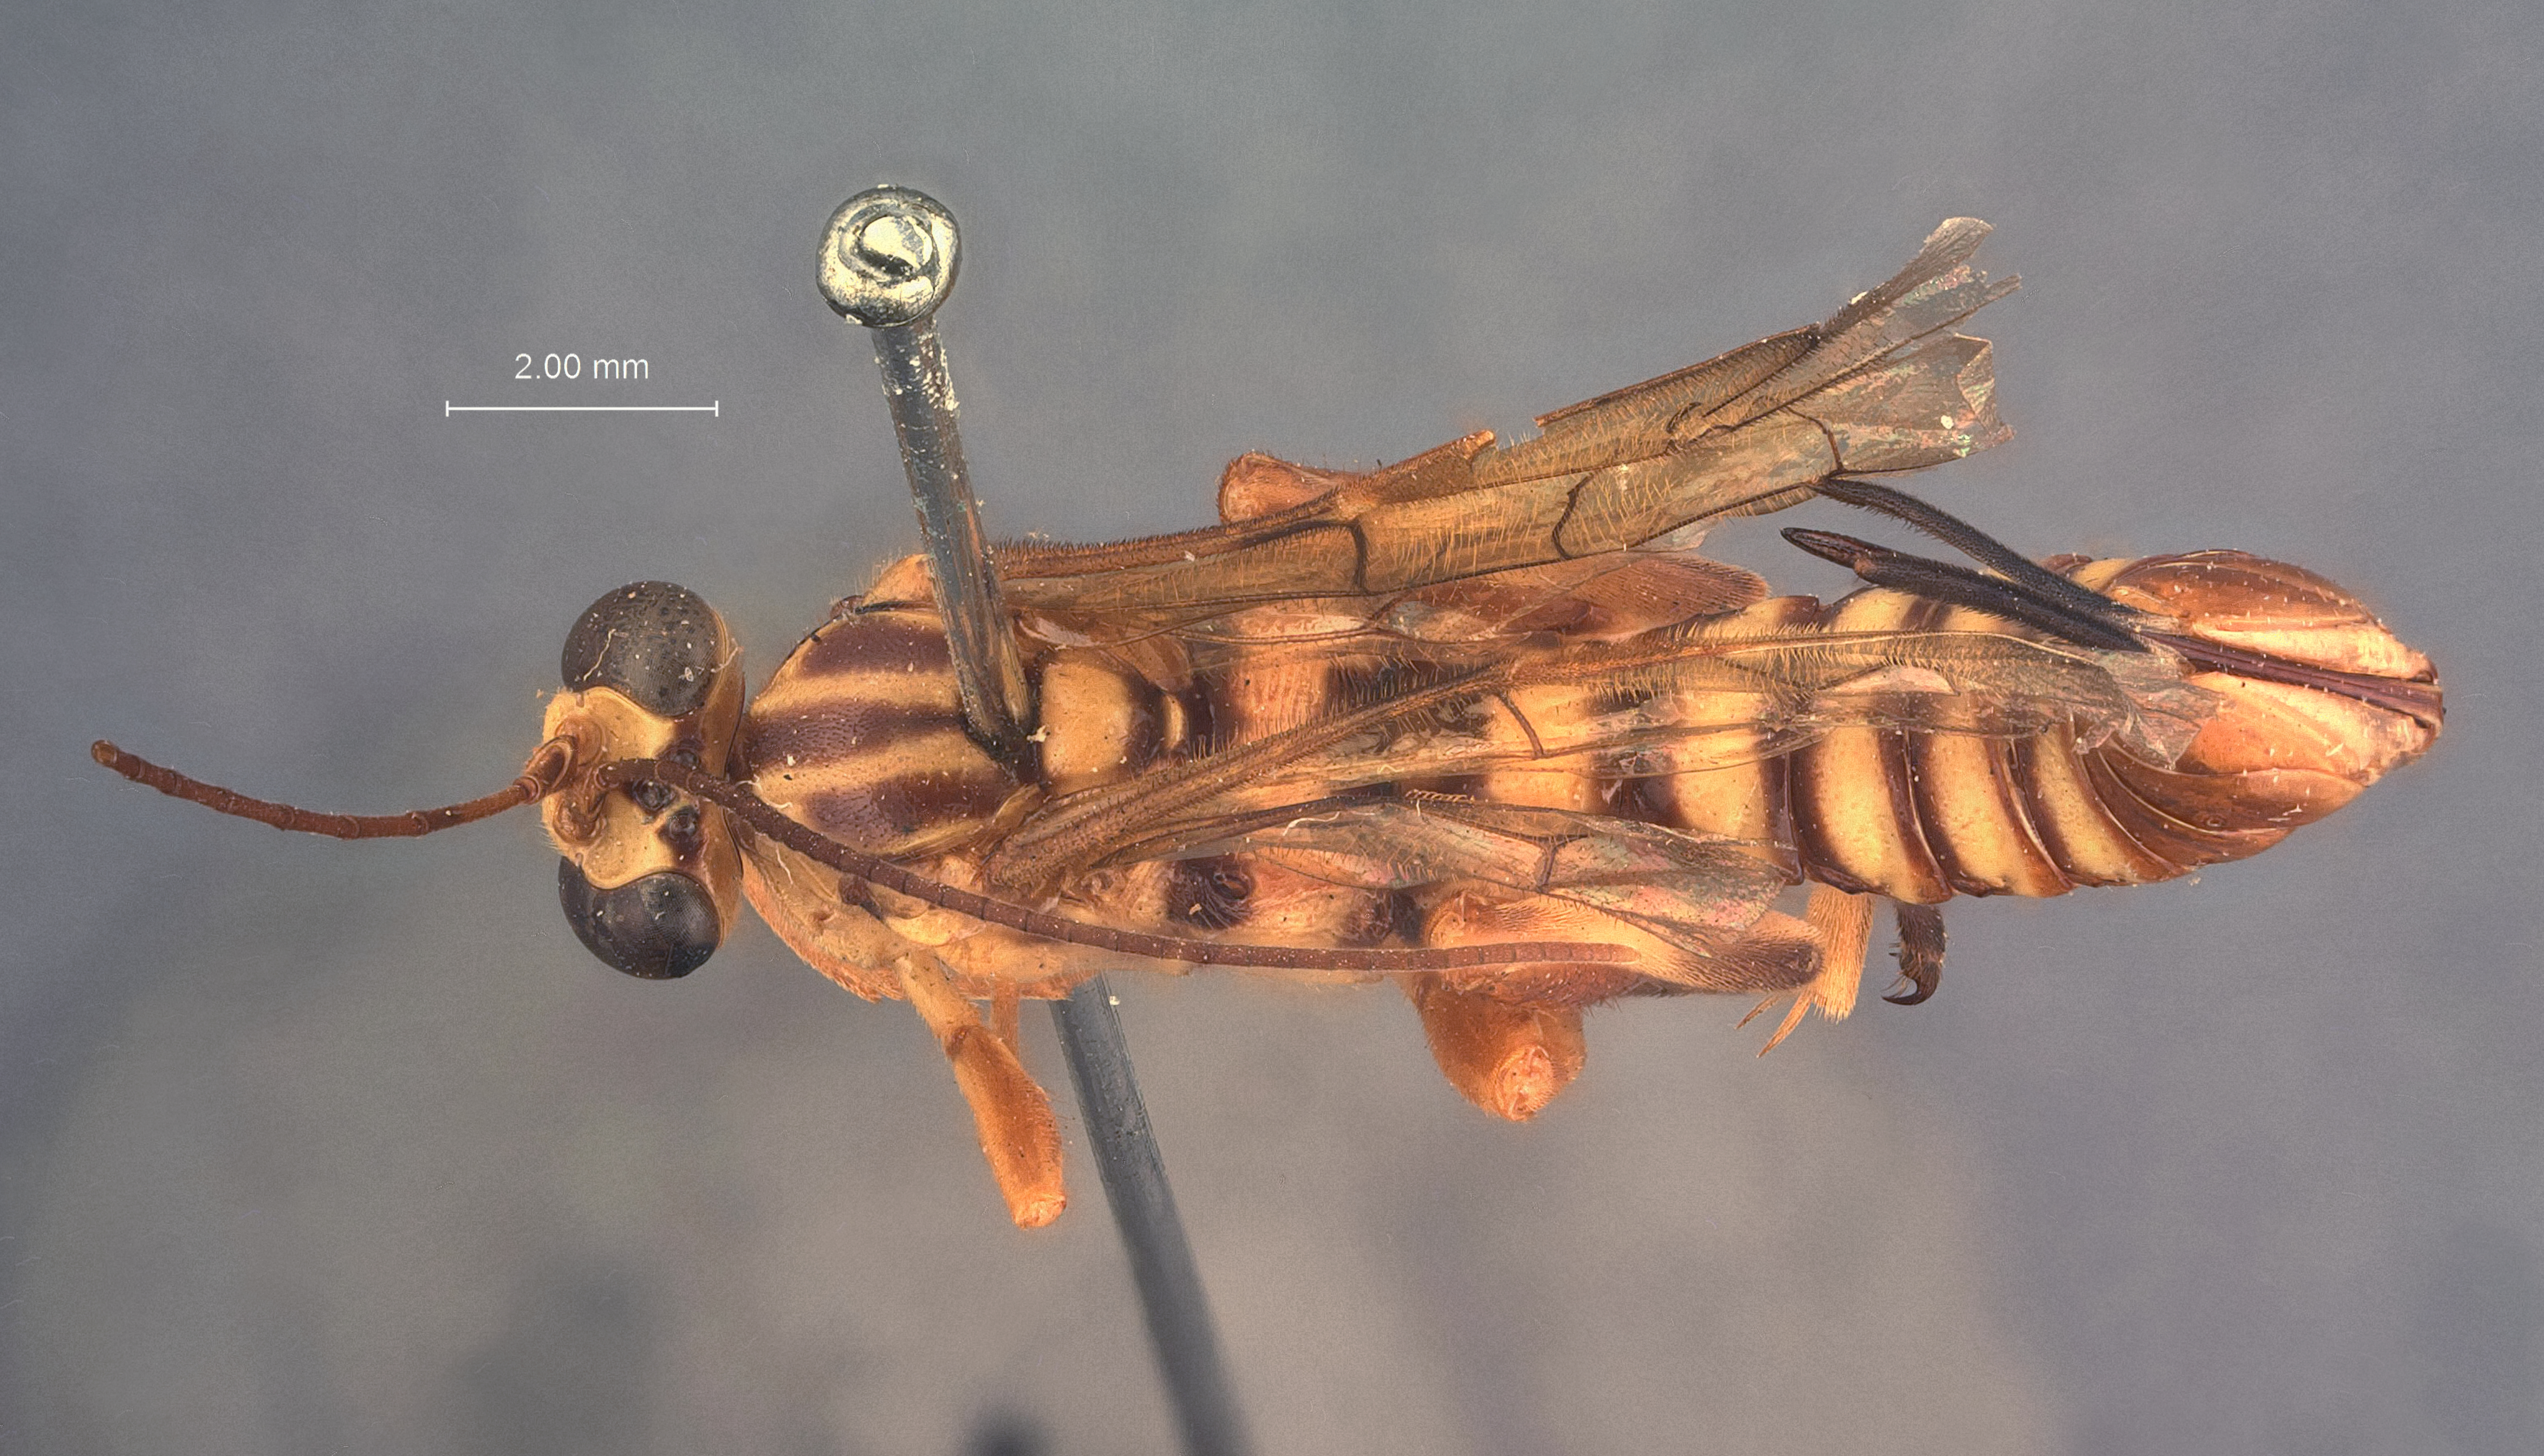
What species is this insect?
Ephialtes polychromus
